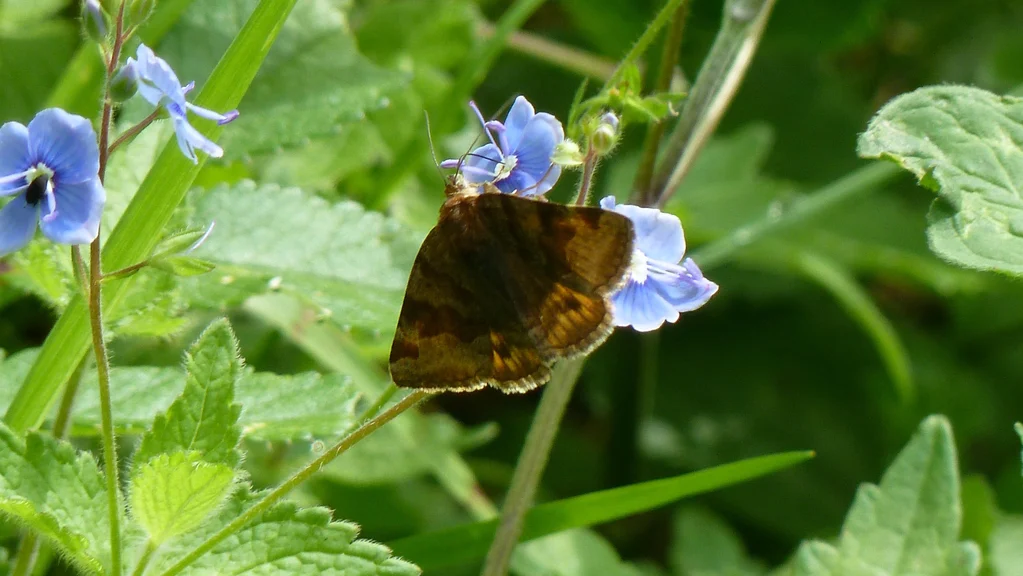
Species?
Euclidia glyphica
